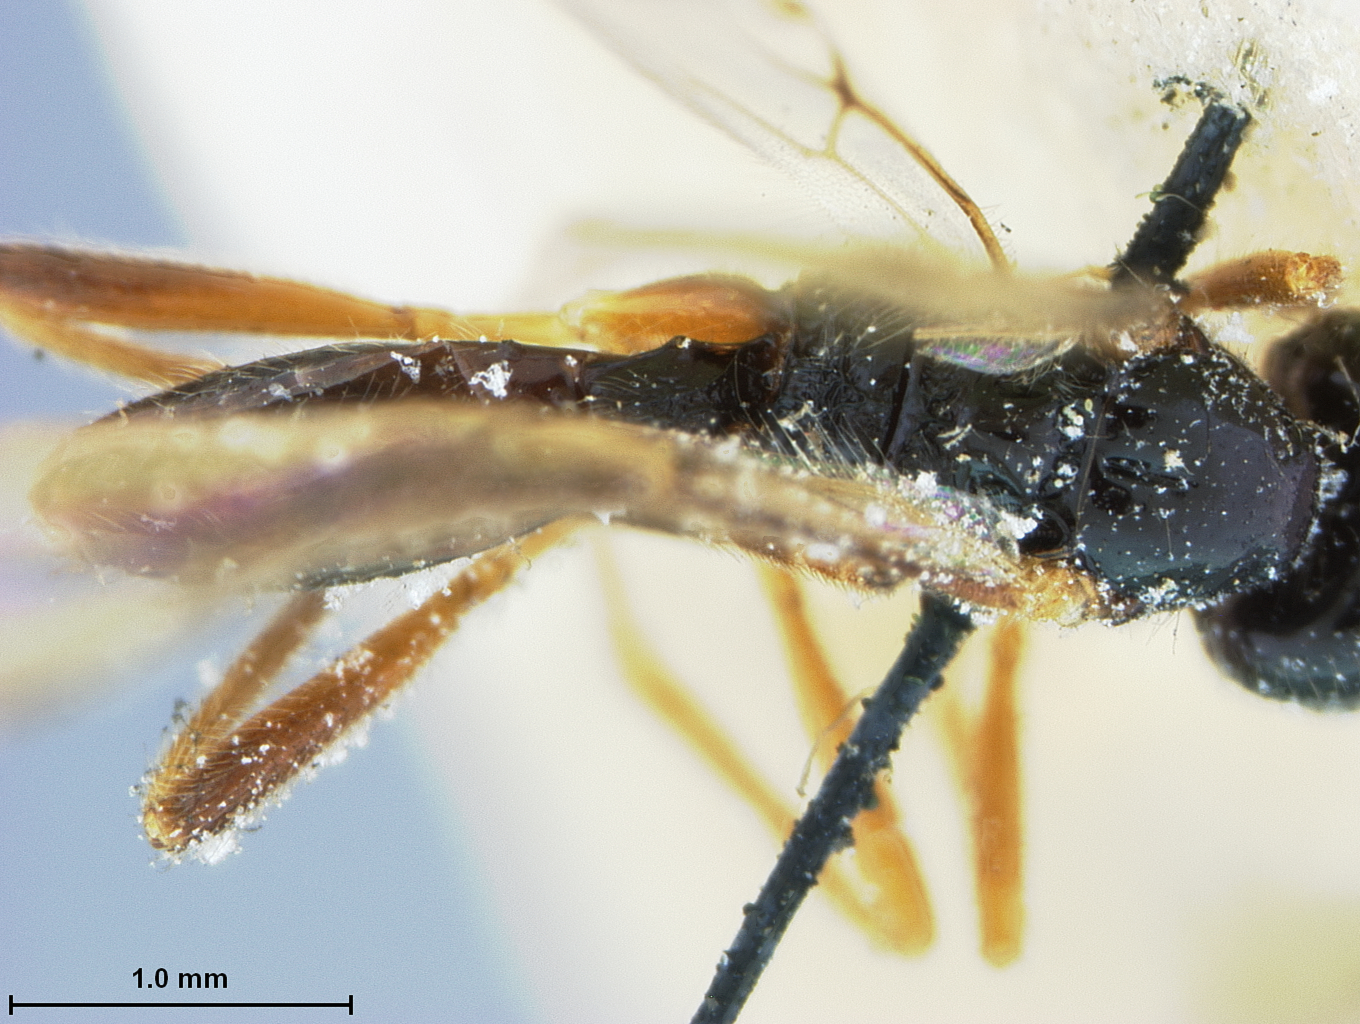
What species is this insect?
Kahlia secunda
